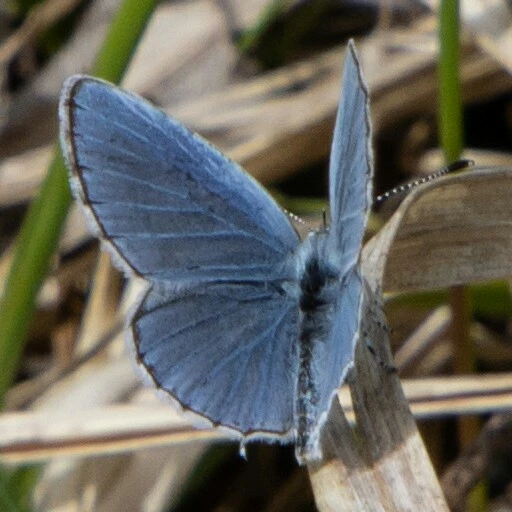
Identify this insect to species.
Cupido argiades (also Elkalyce argiades)
